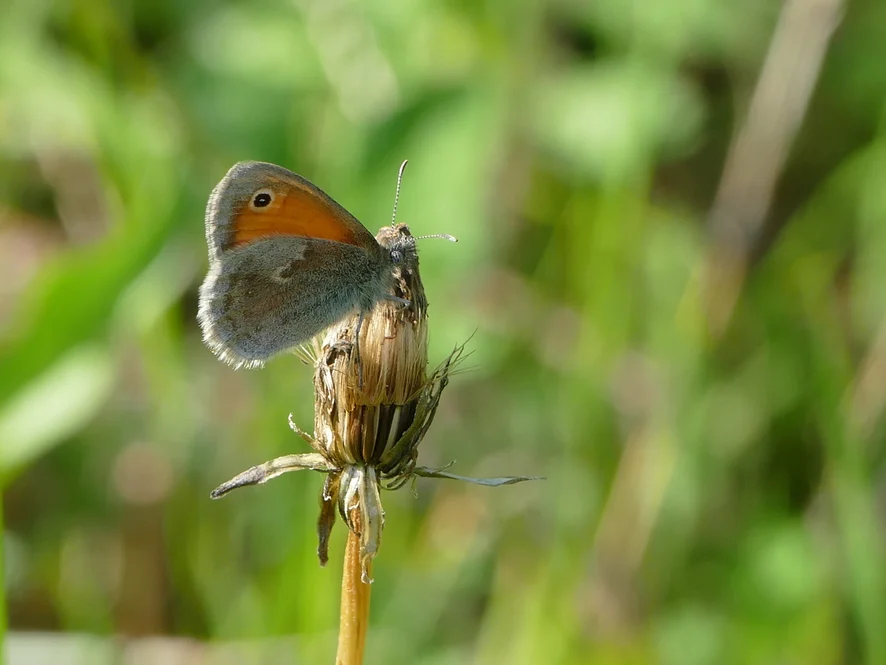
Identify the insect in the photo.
Coenonympha pamphilus
